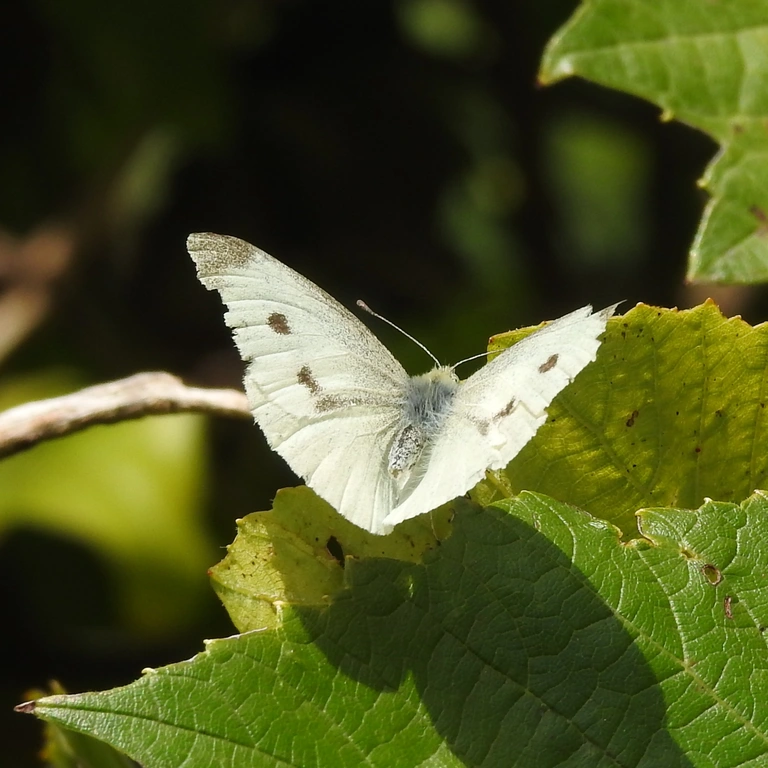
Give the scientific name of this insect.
Pieris rapae
